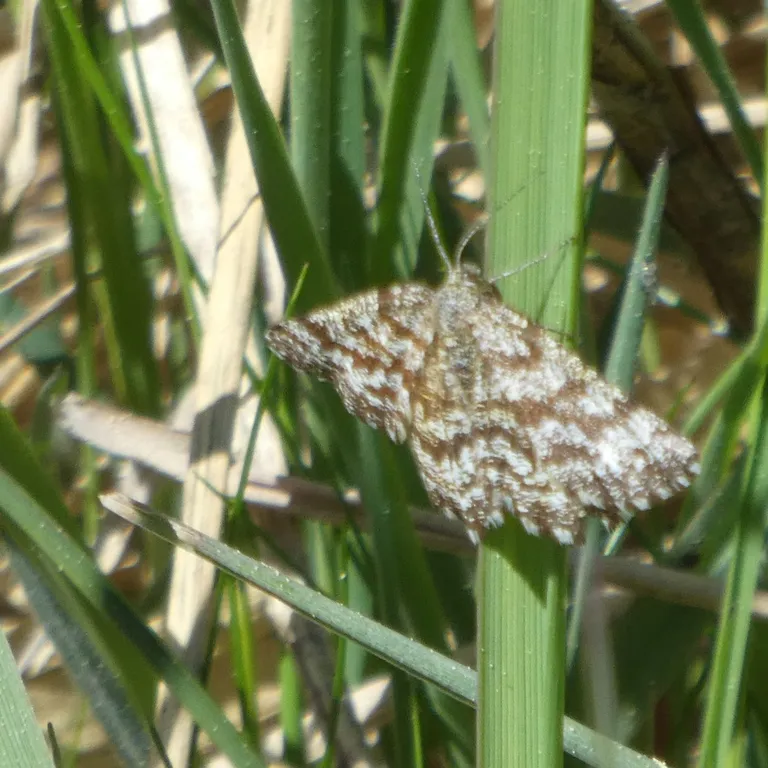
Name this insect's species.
Ematurga atomaria
